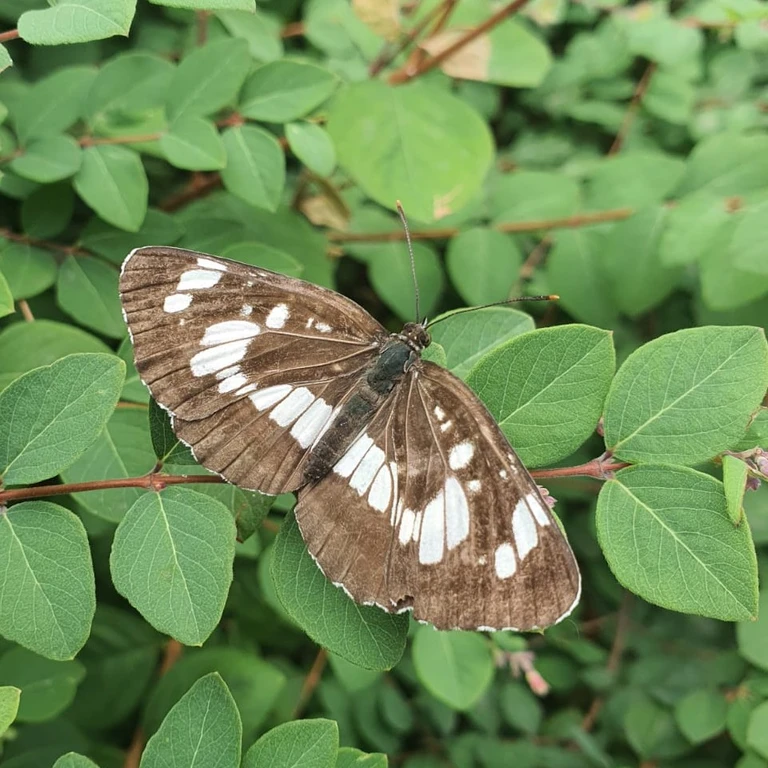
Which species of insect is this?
Neptis rivularis
